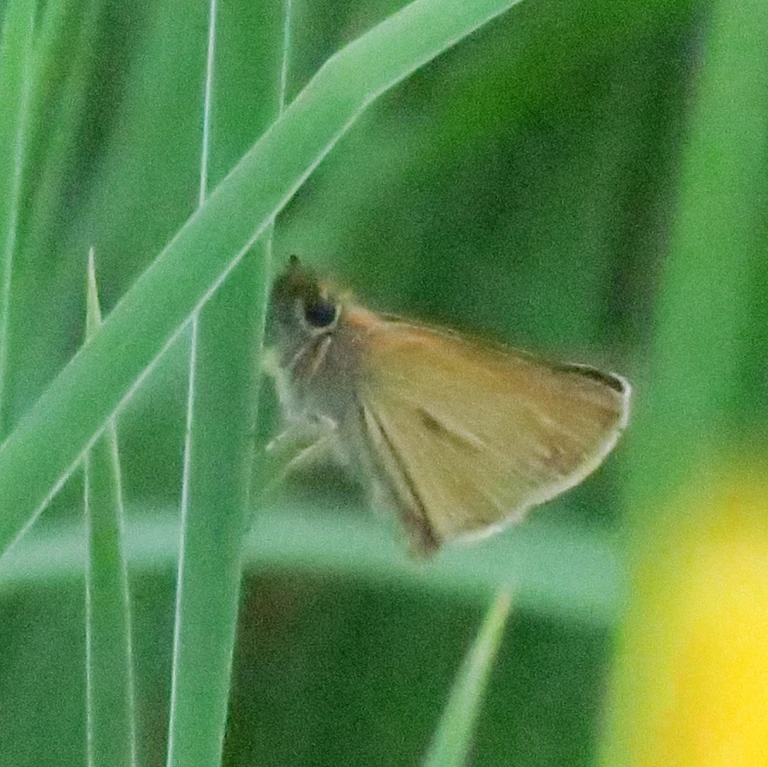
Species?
Thymelicus lineola
